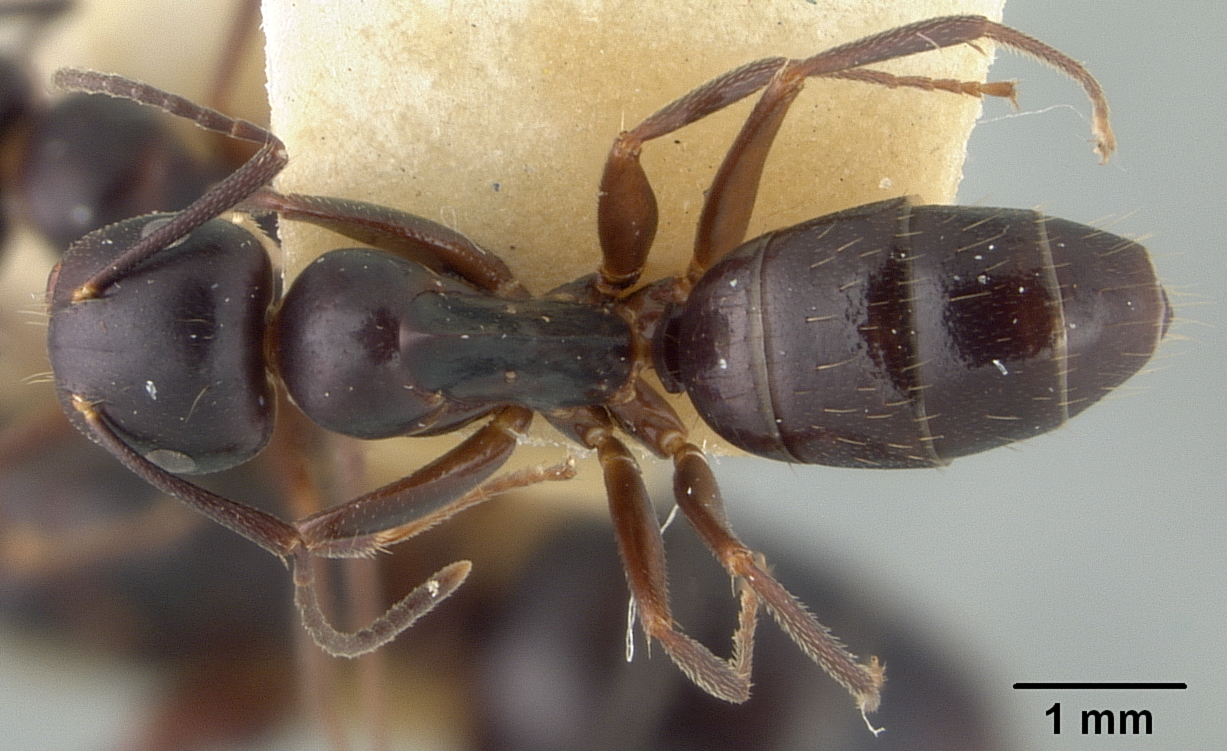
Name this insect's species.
Camponotus cristatus
